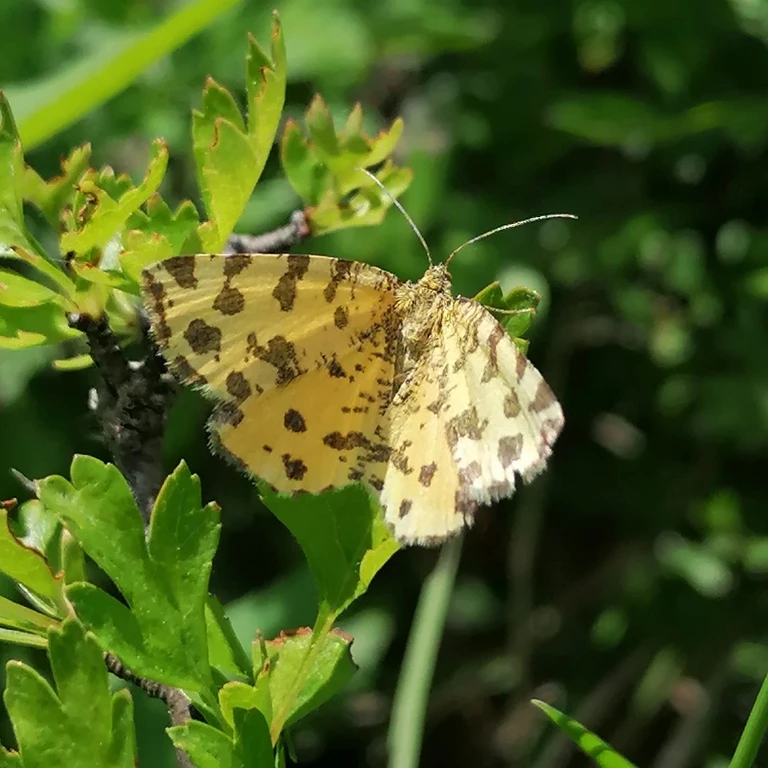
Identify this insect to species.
Pseudopanthera macularia
